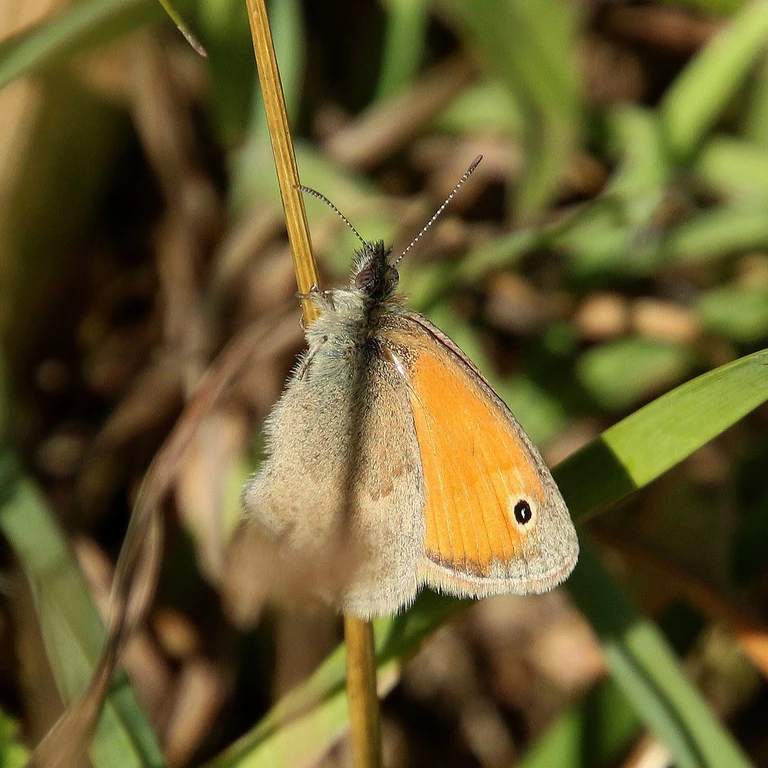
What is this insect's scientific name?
Coenonympha pamphilus
